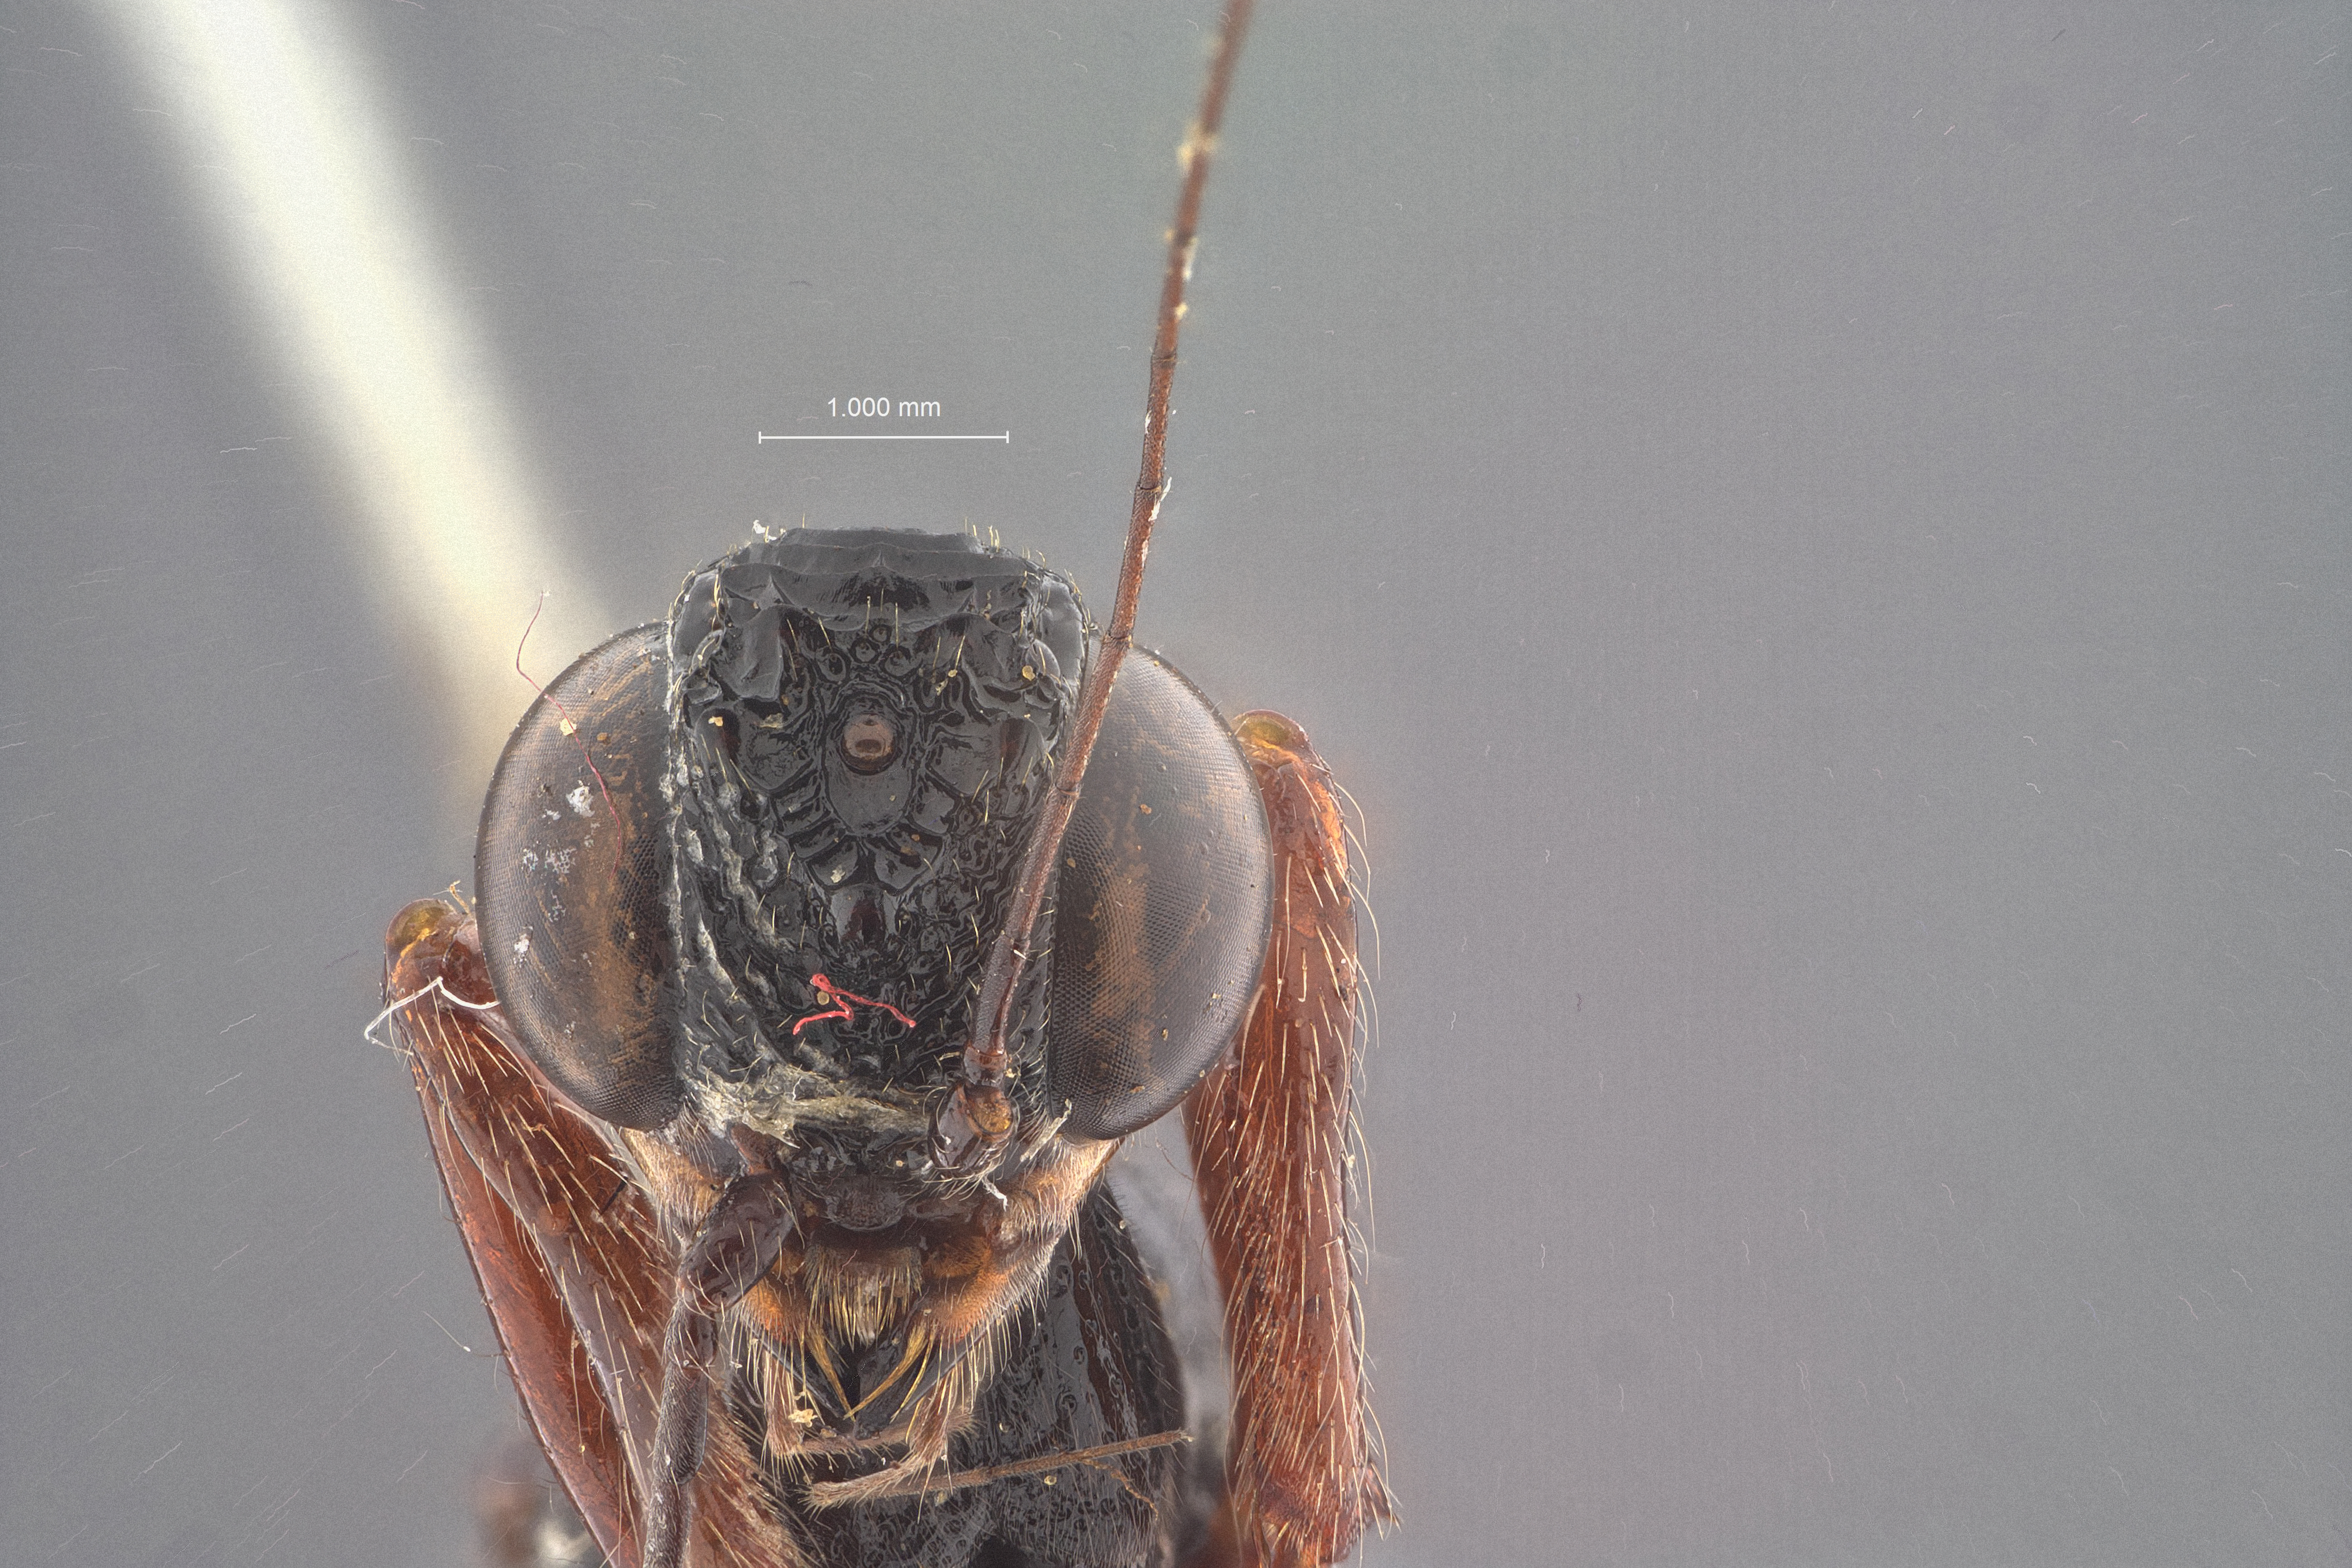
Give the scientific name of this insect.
Stephanus variantius
